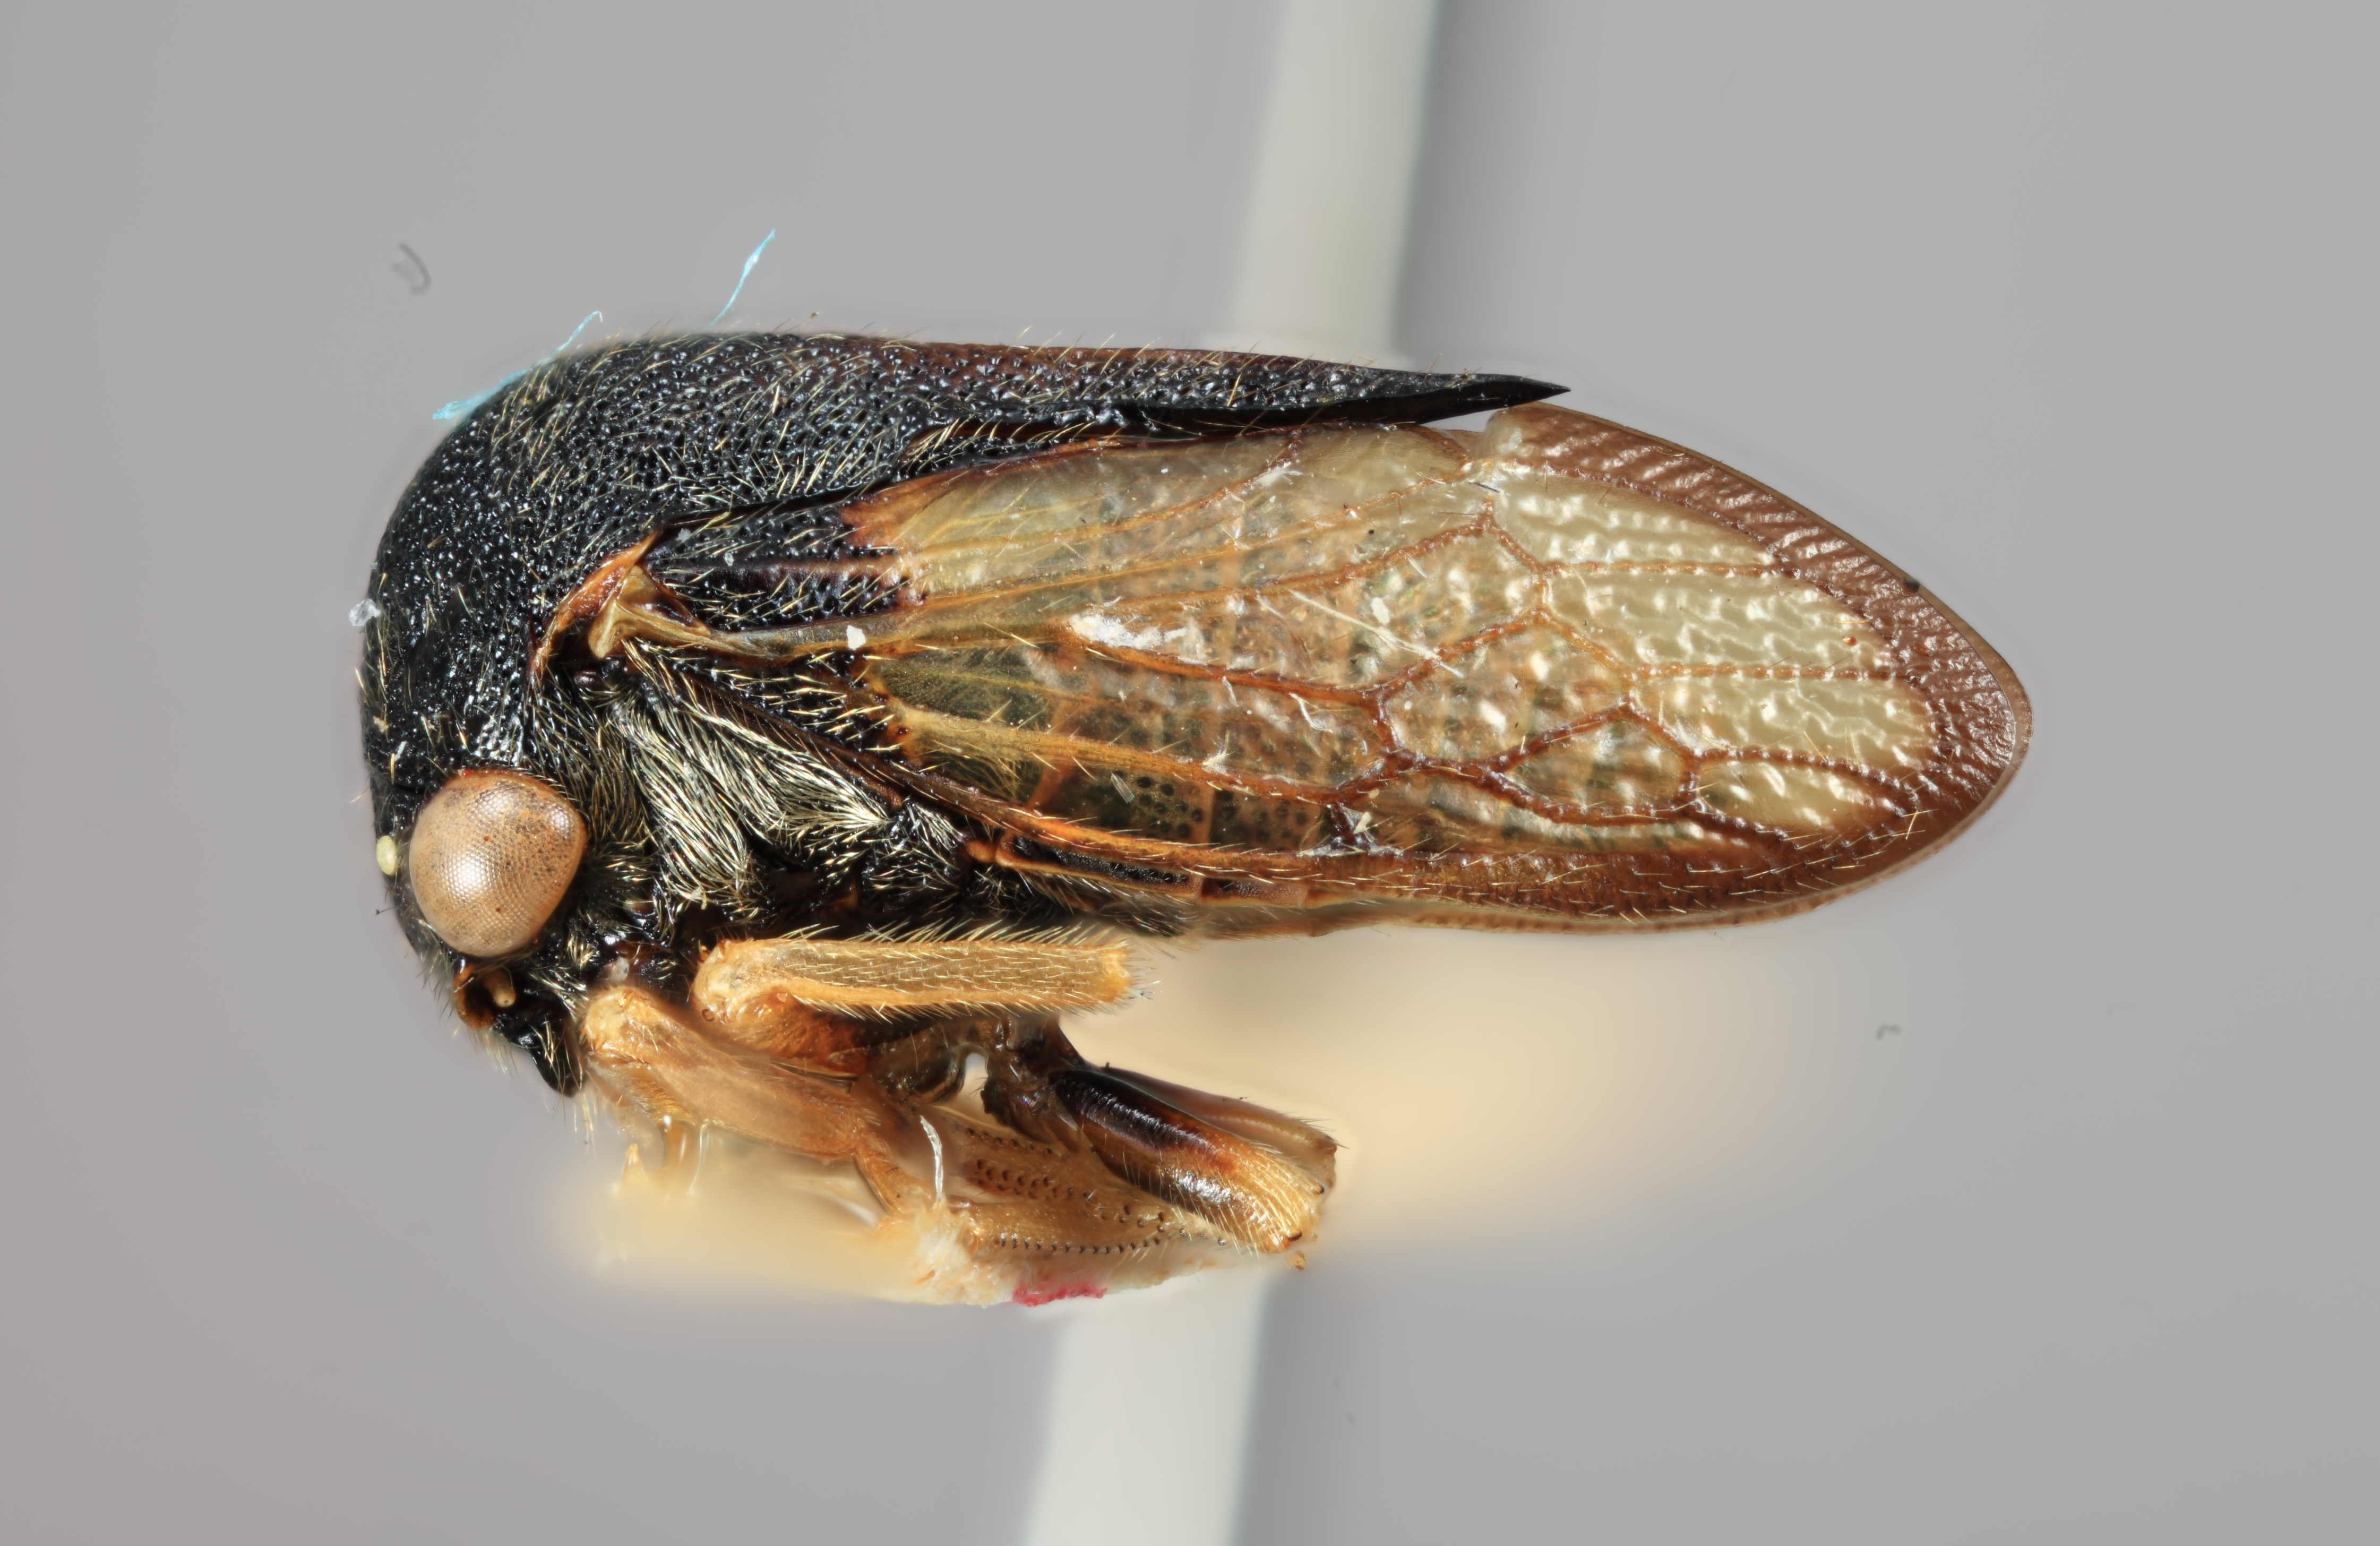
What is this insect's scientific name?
Gargara hoffmanni
